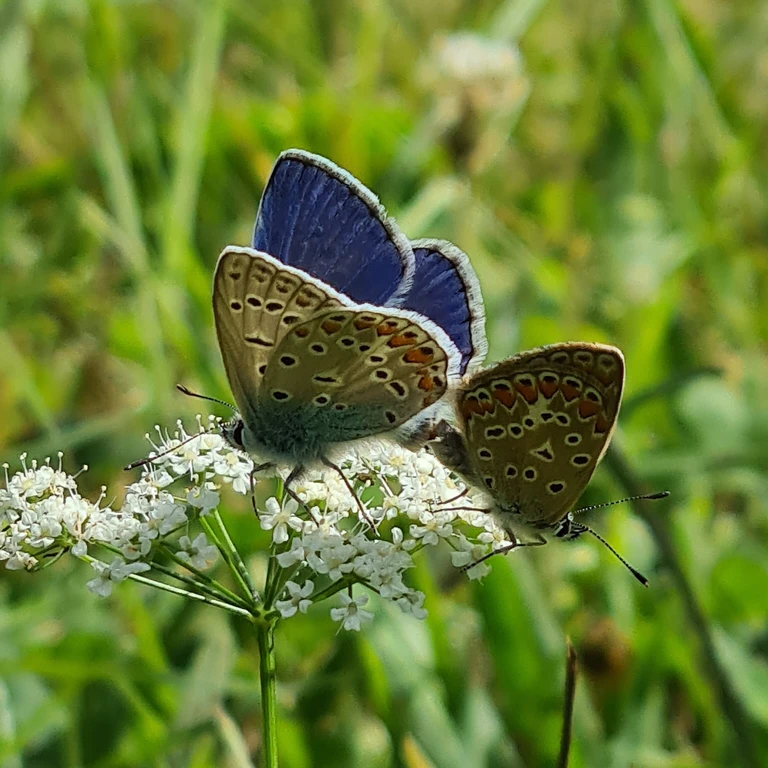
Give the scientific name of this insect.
Polyommatus icarus
